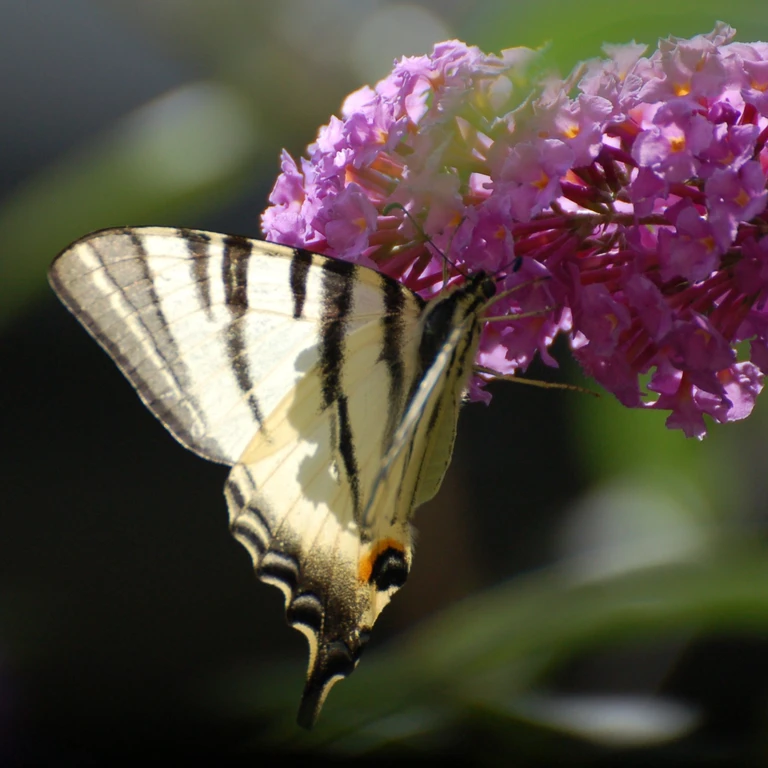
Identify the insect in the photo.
Iphiclides podalirius
